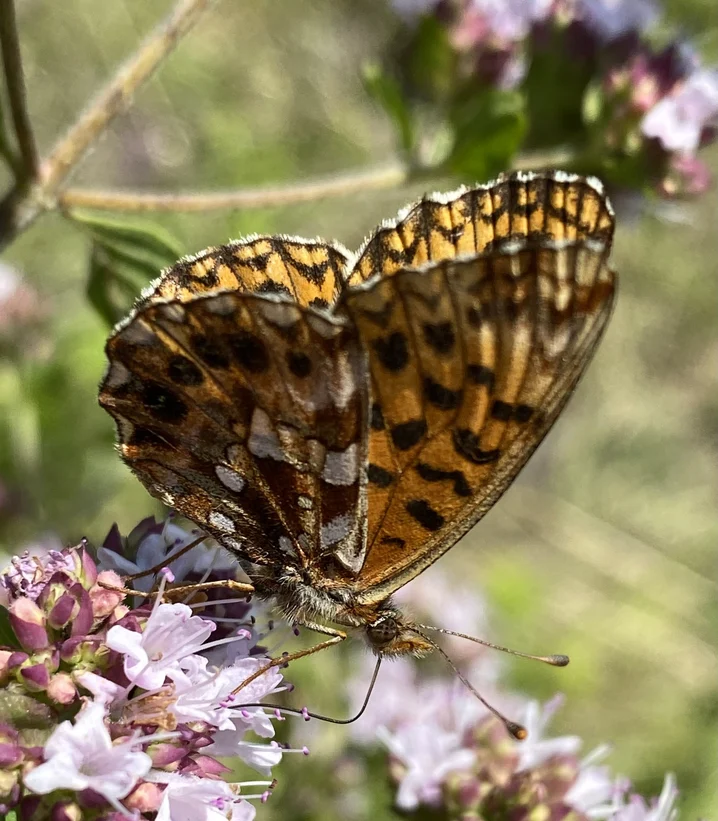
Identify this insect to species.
Boloria dia
